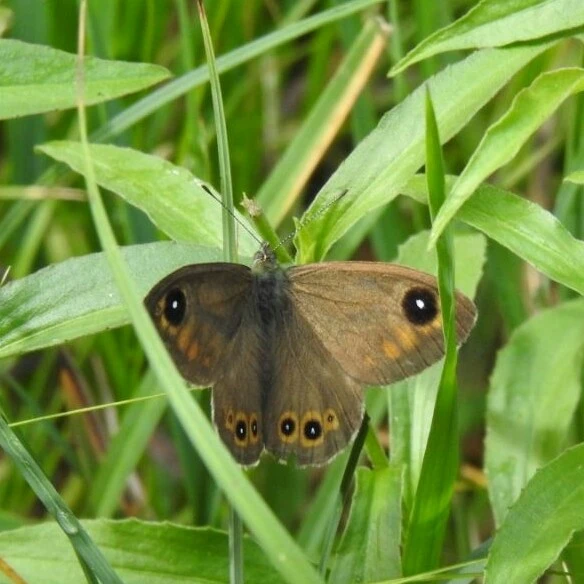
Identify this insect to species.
Lasiommata maera (also Pararge maera)
